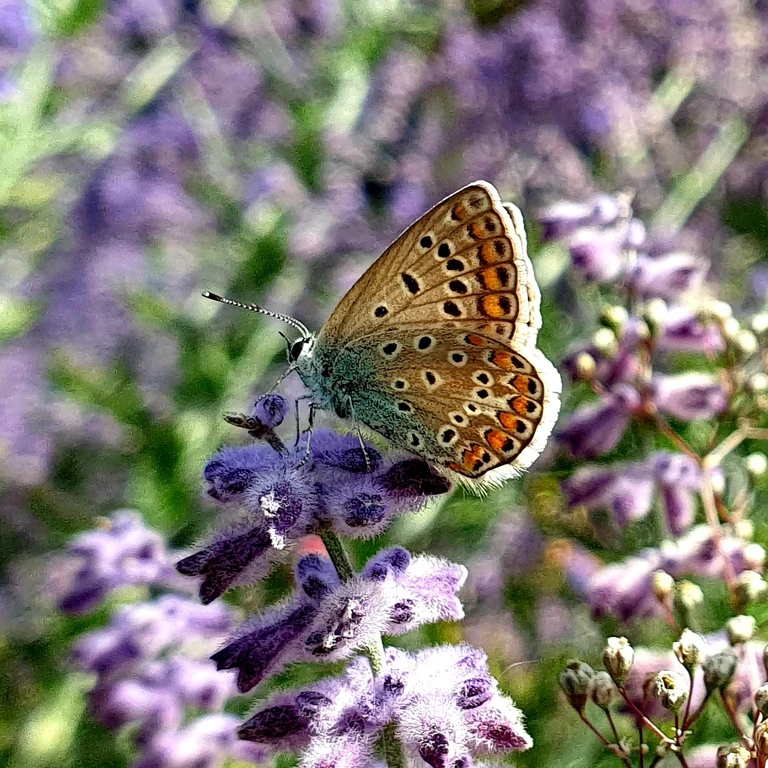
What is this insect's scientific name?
Polyommatus icarus
